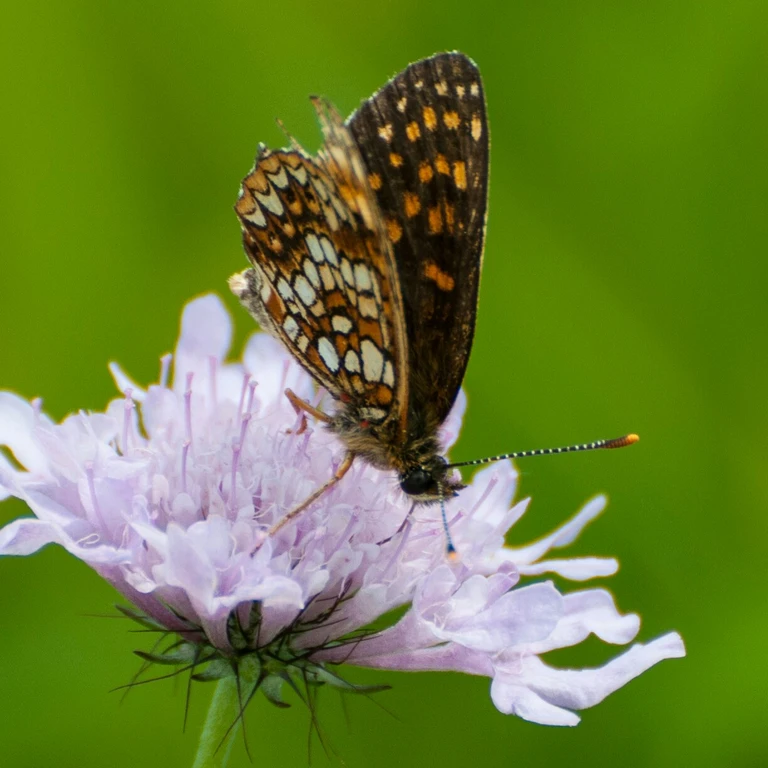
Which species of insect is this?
Melitaea diamina
